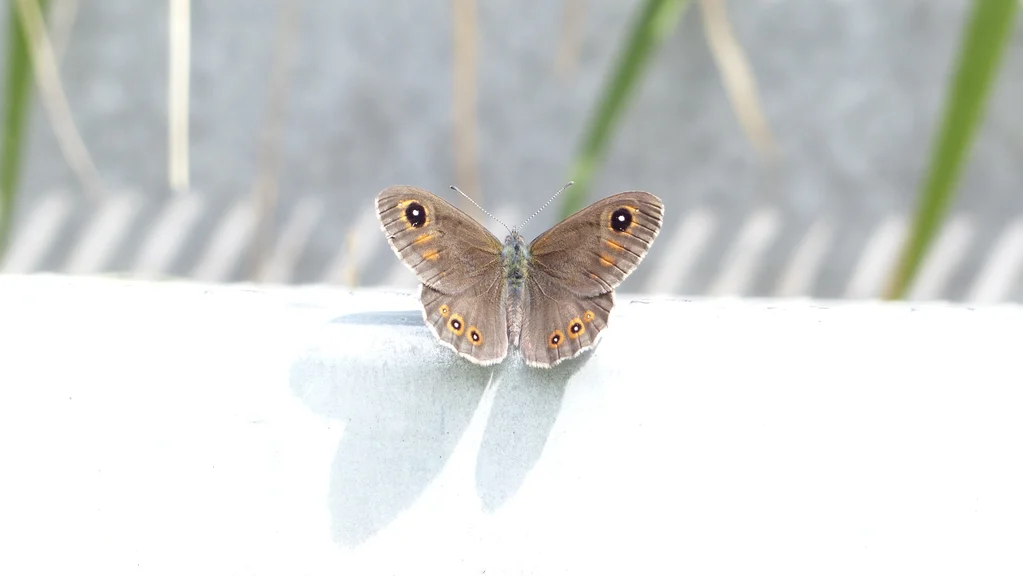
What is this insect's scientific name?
Lasiommata maera (also Pararge maera)
